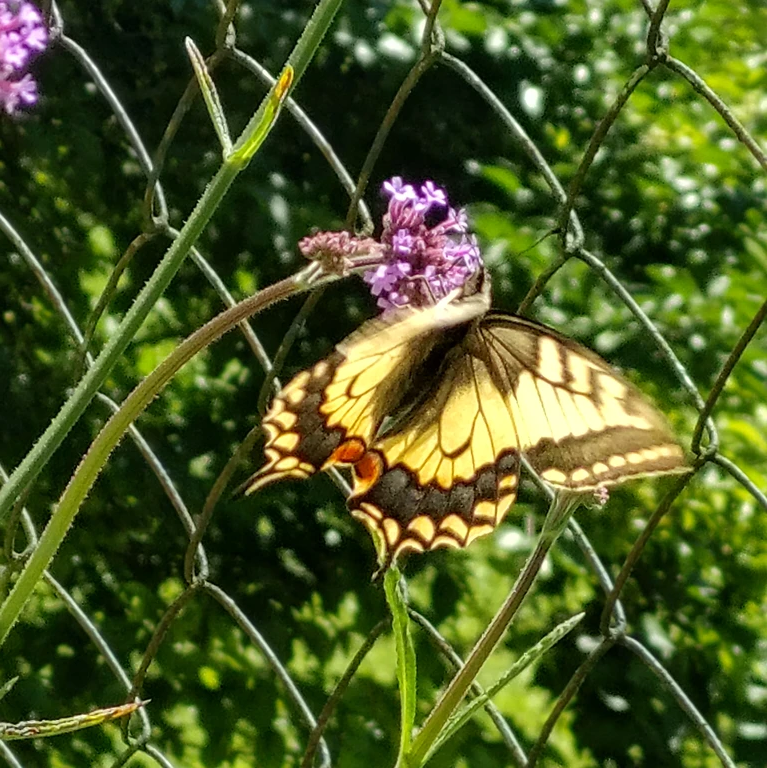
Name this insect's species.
Papilio machaon
